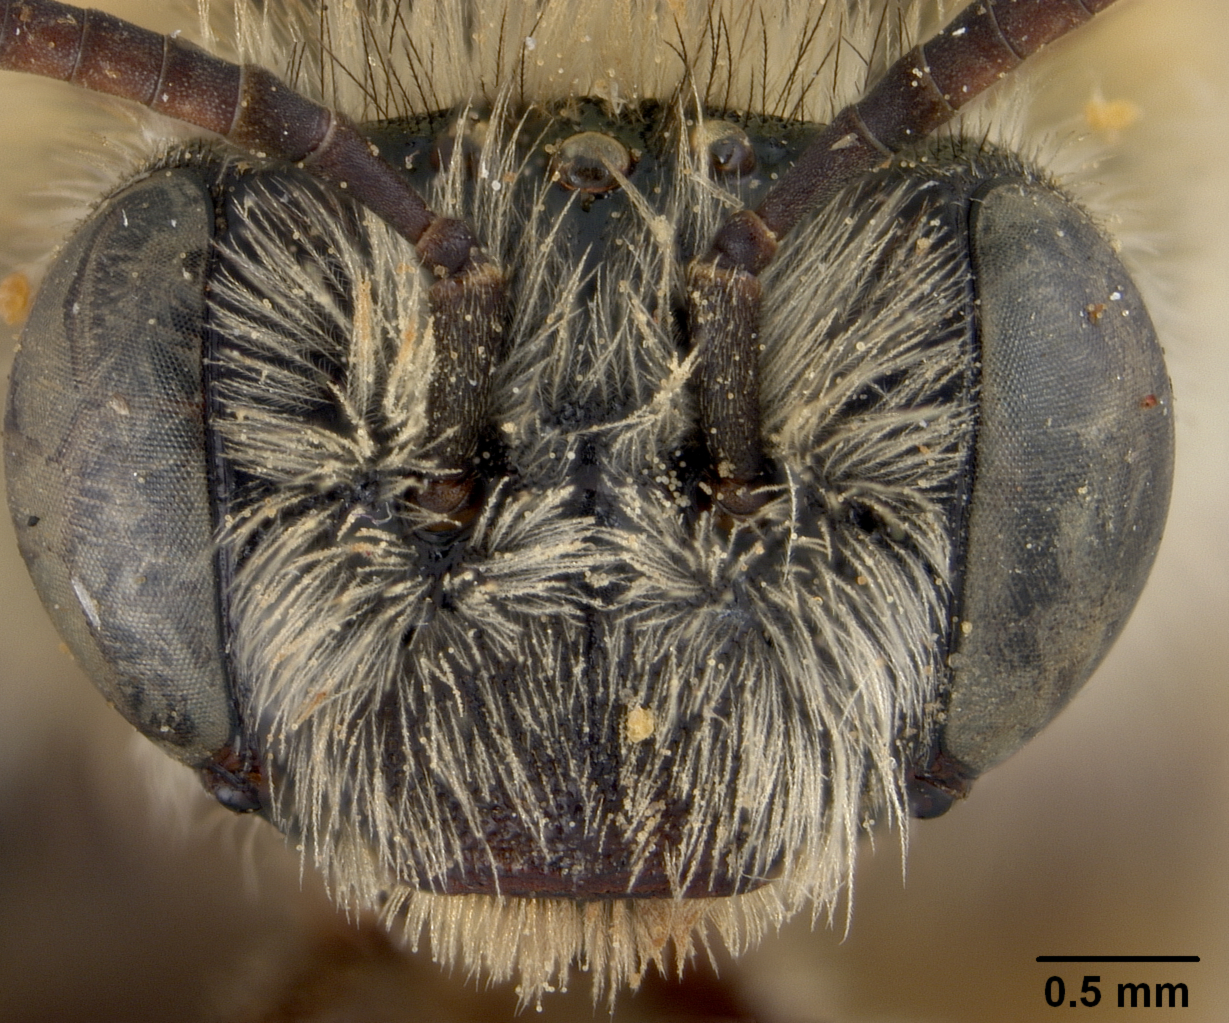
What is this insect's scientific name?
Melissodes persimilis
